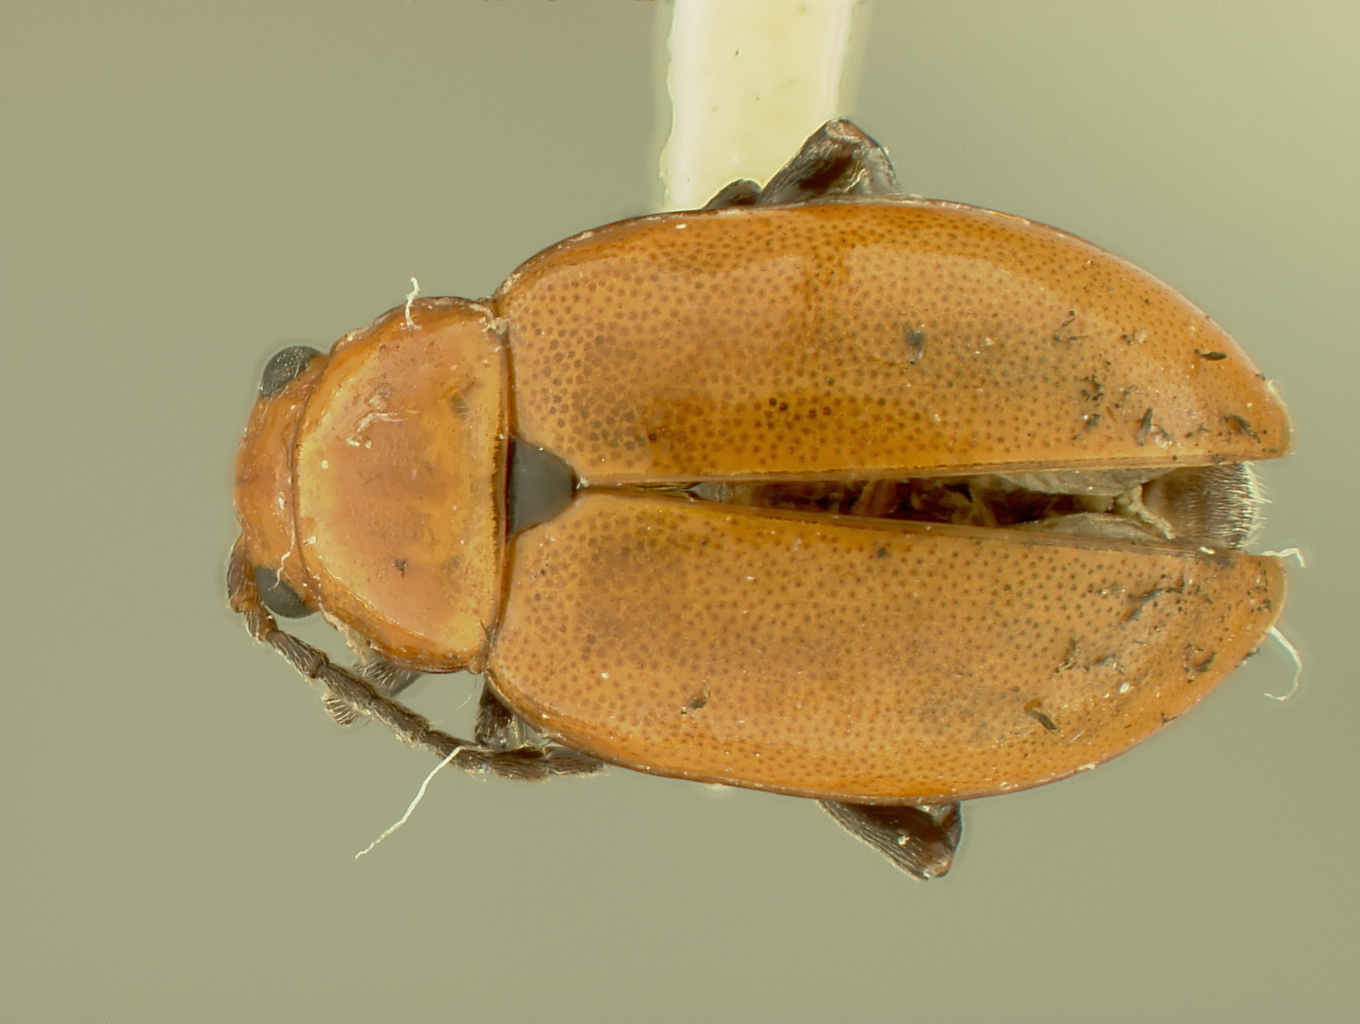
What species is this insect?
Strabala acuminata
